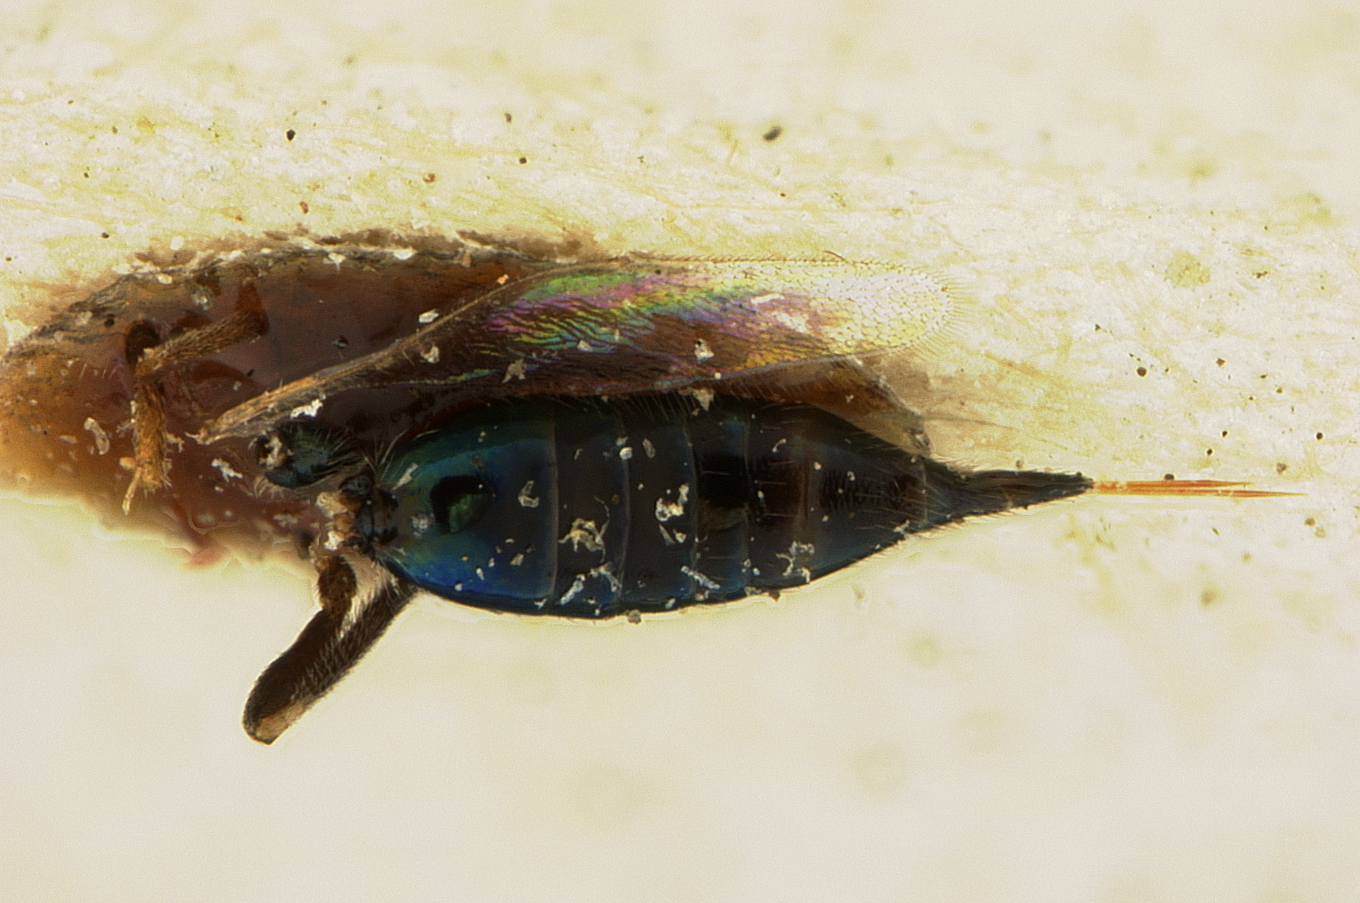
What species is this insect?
Toxeuma tarsata
